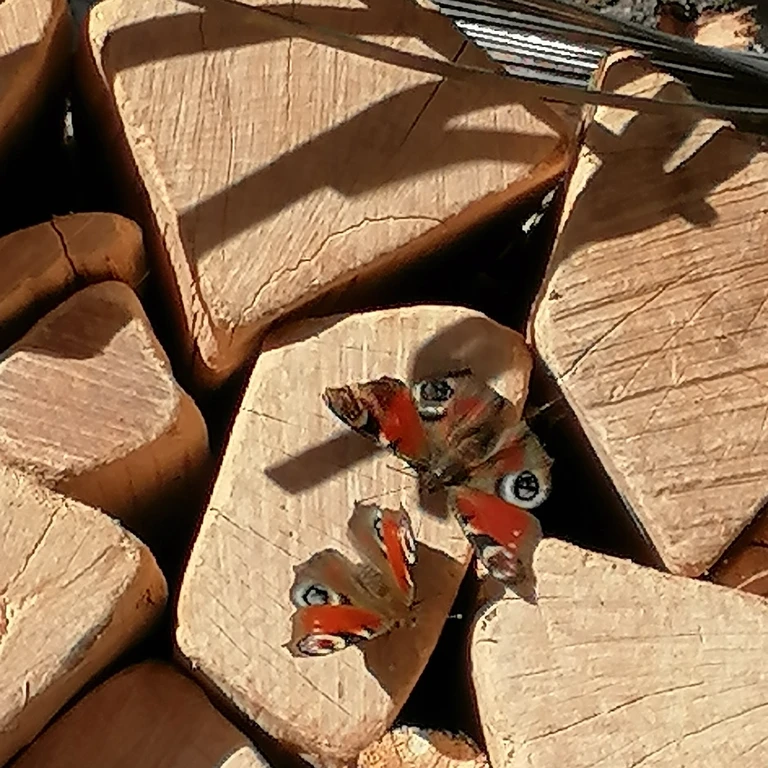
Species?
Aglais io
